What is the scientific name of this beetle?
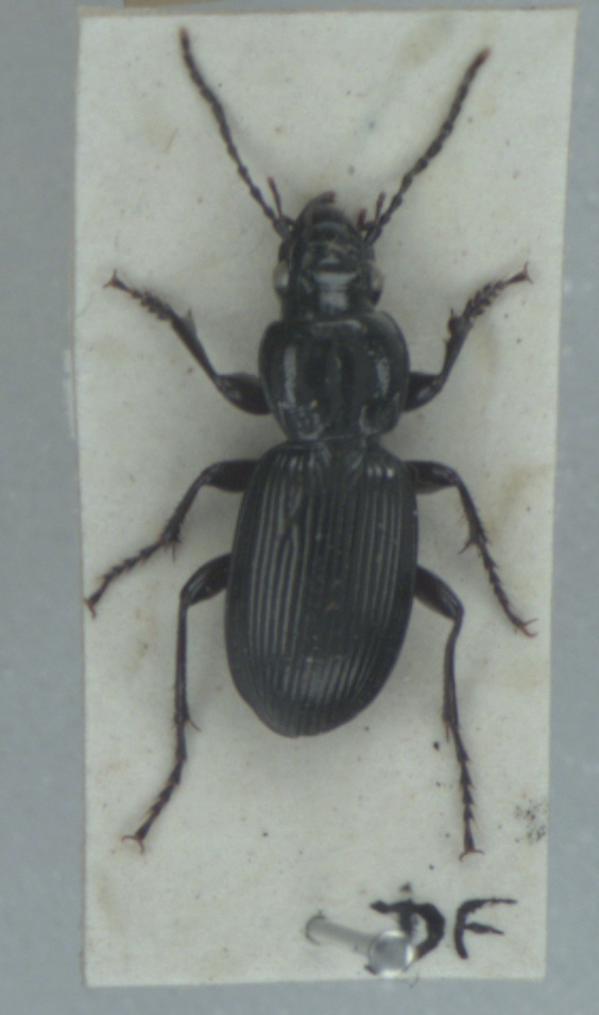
Pterostichus madidus
